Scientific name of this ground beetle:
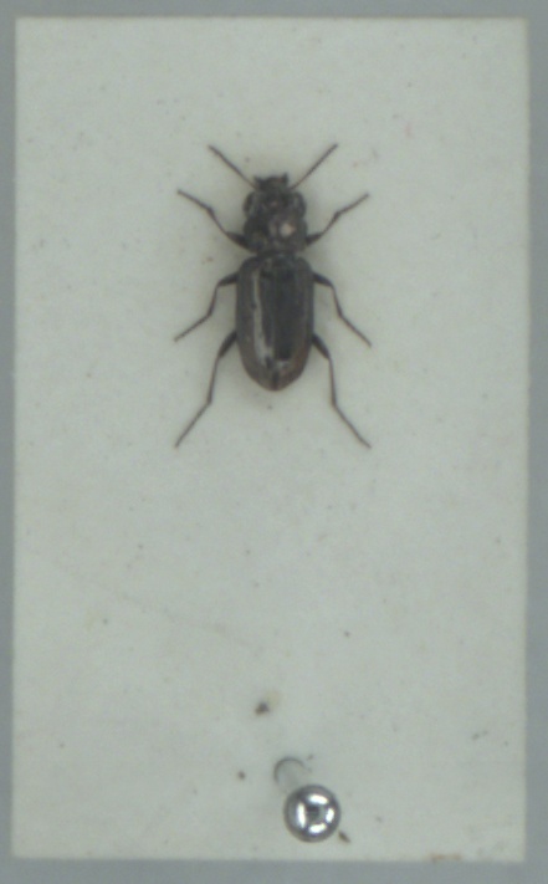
Notiophilus substriatus
